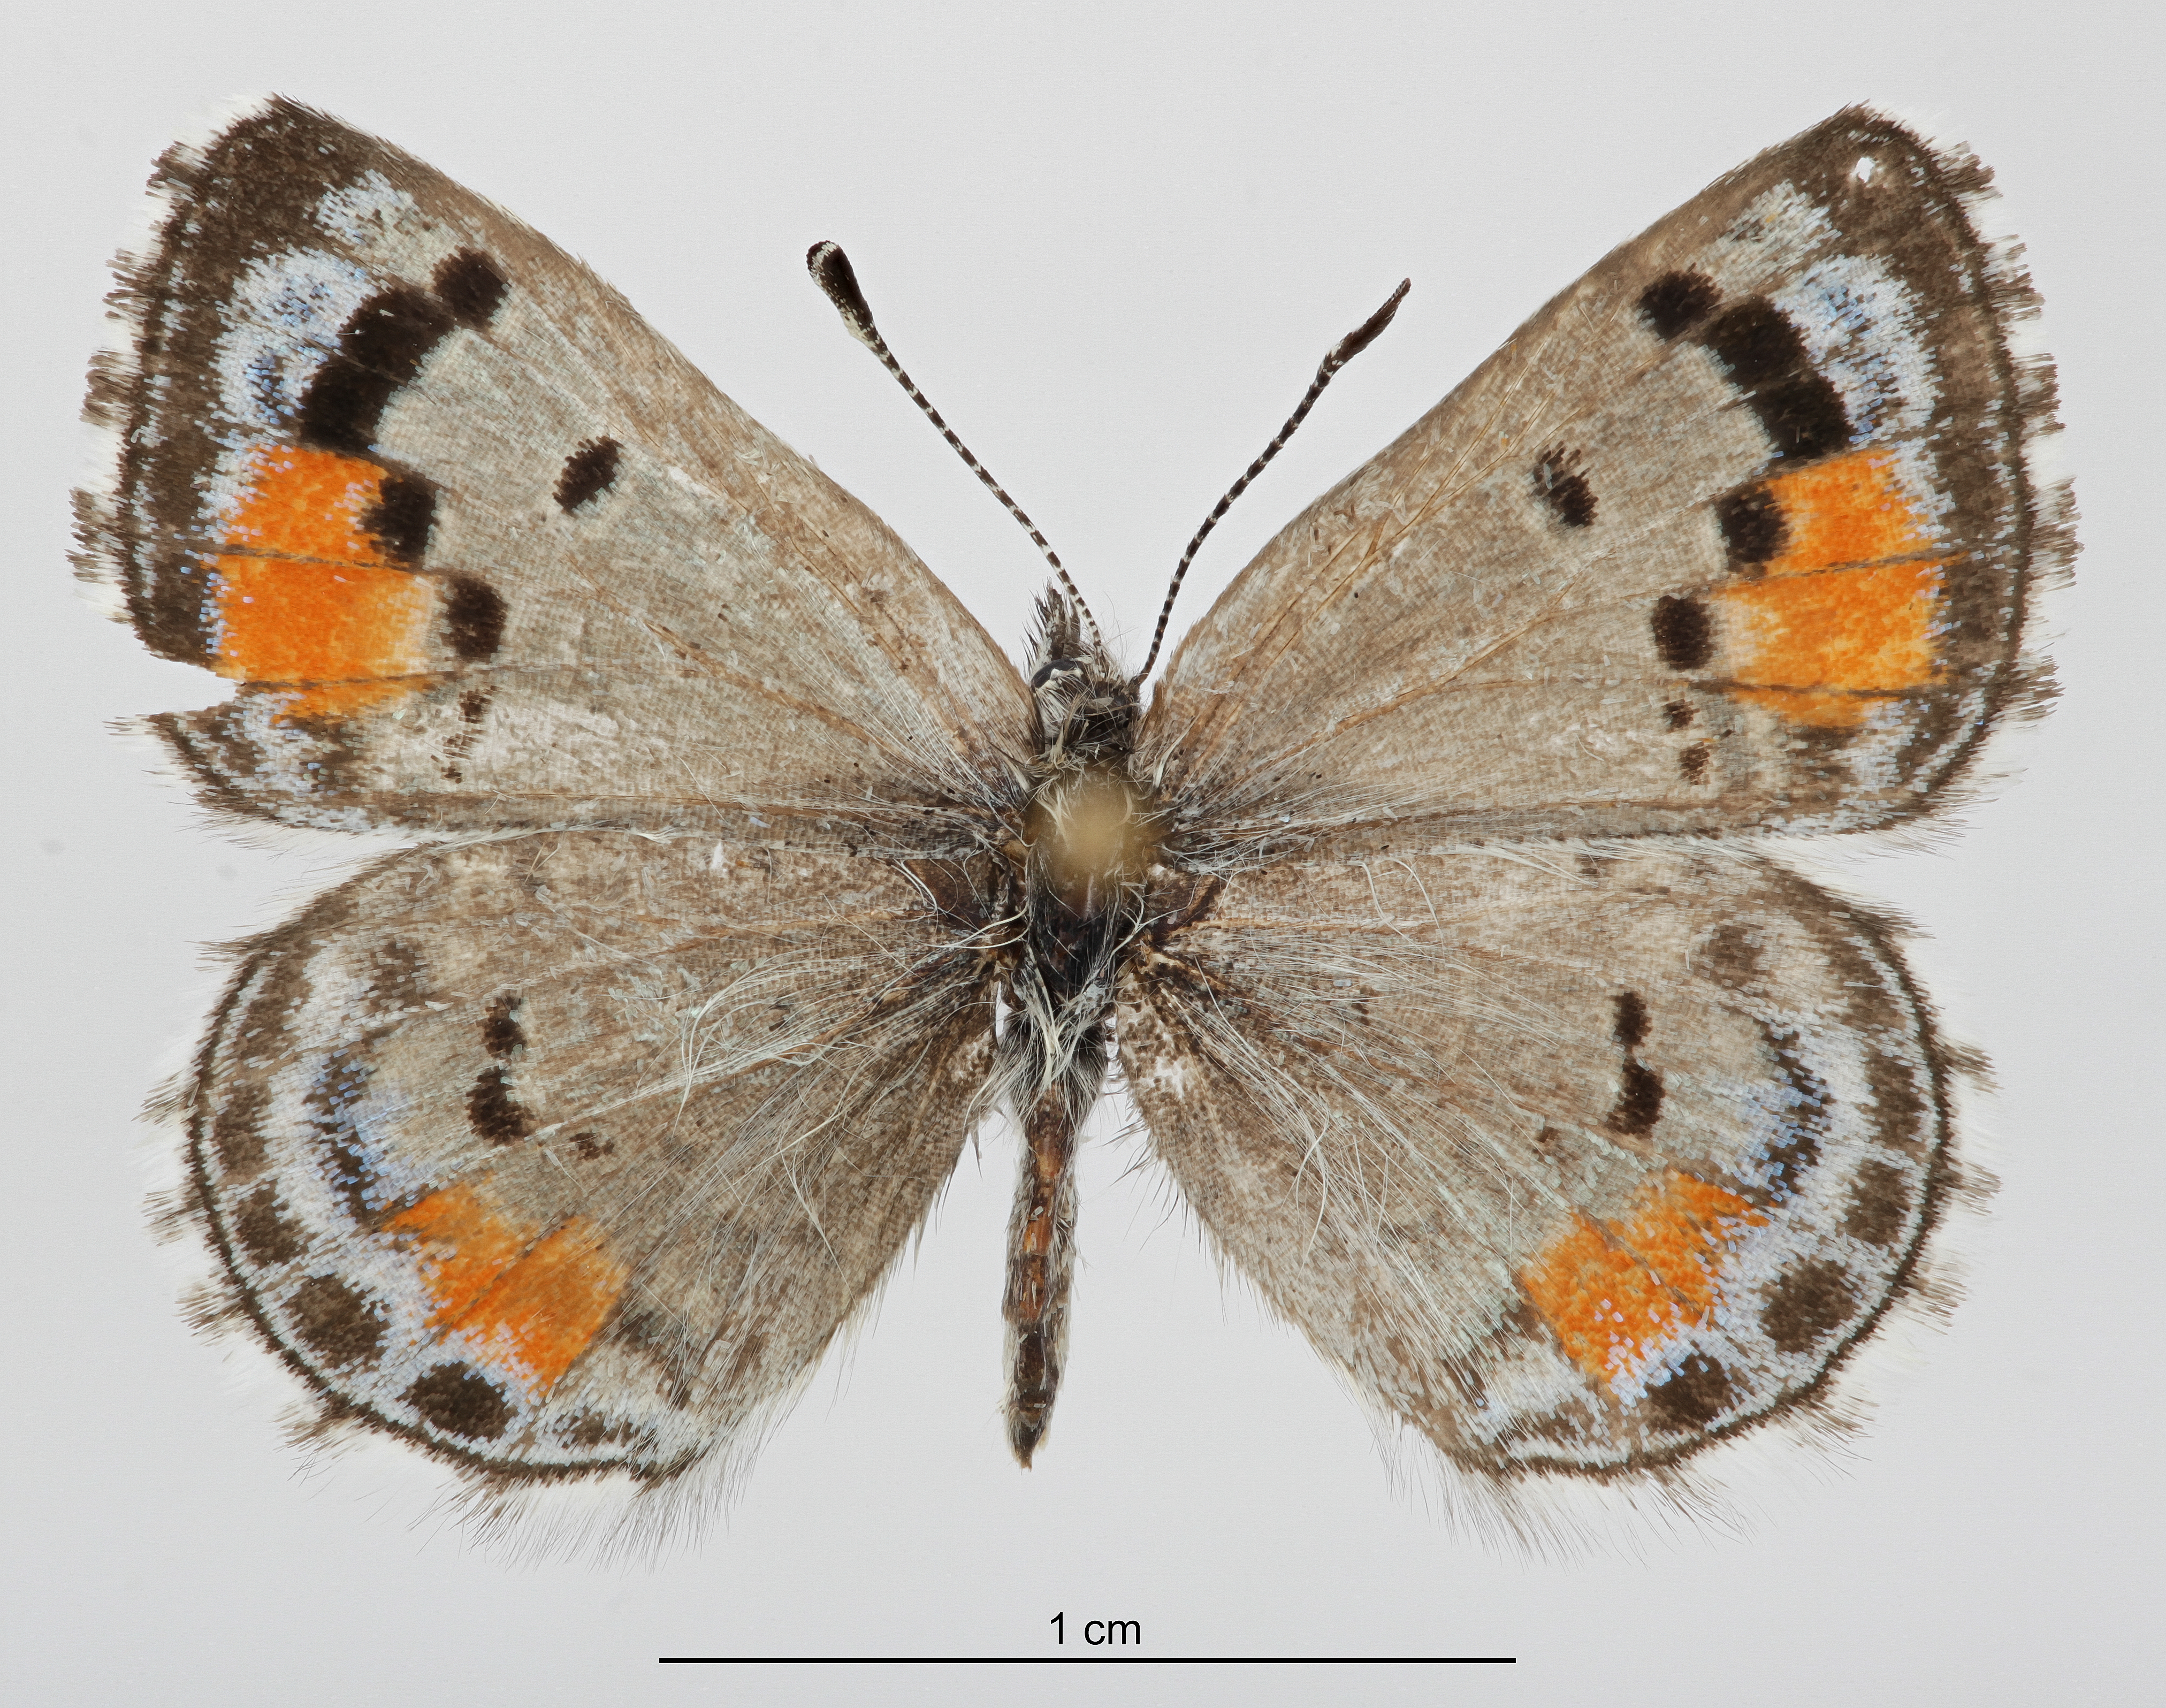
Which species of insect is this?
Philotes sonorensis
